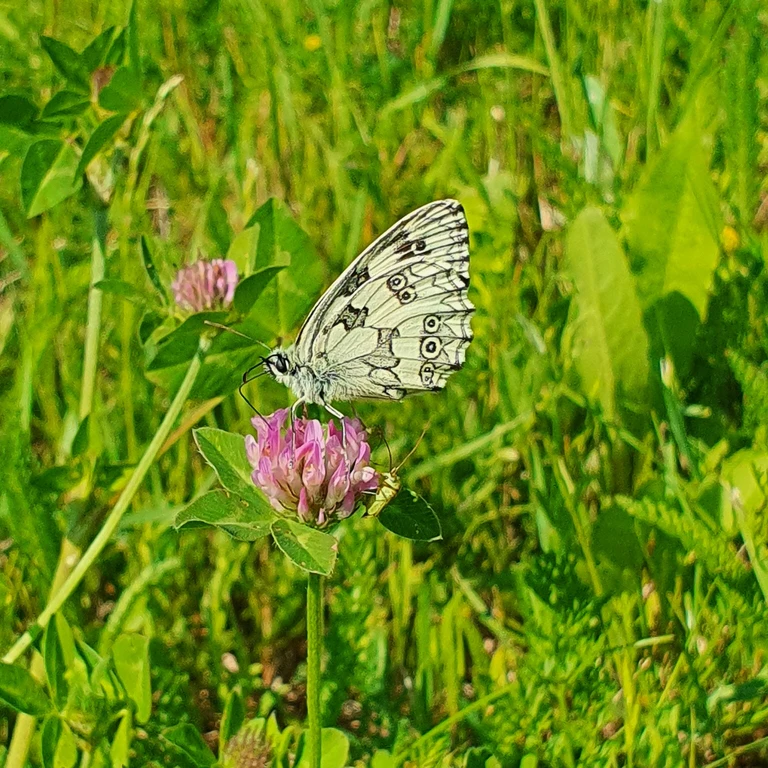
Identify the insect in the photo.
Melanargia galathea
